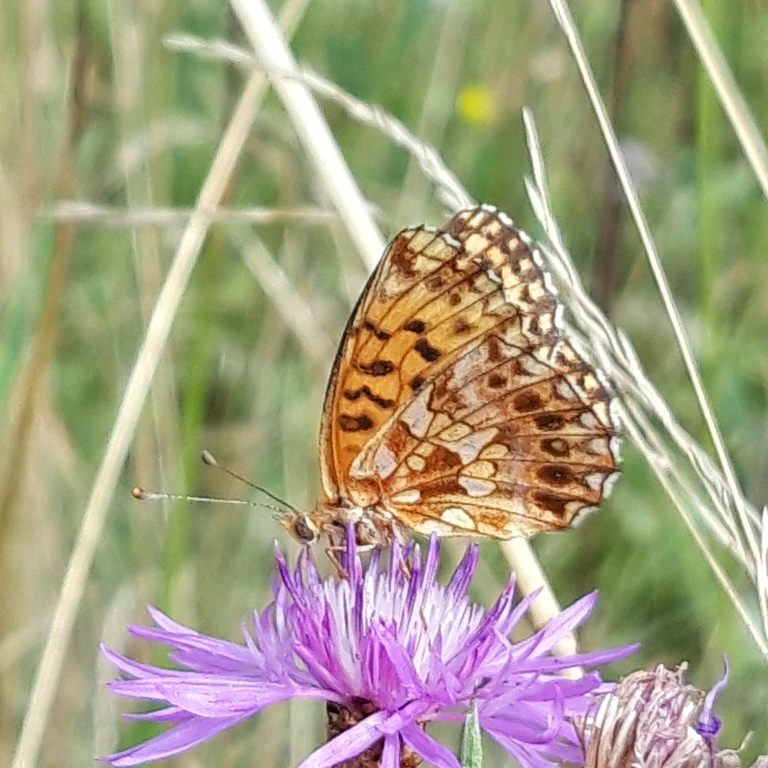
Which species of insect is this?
Boloria dia
